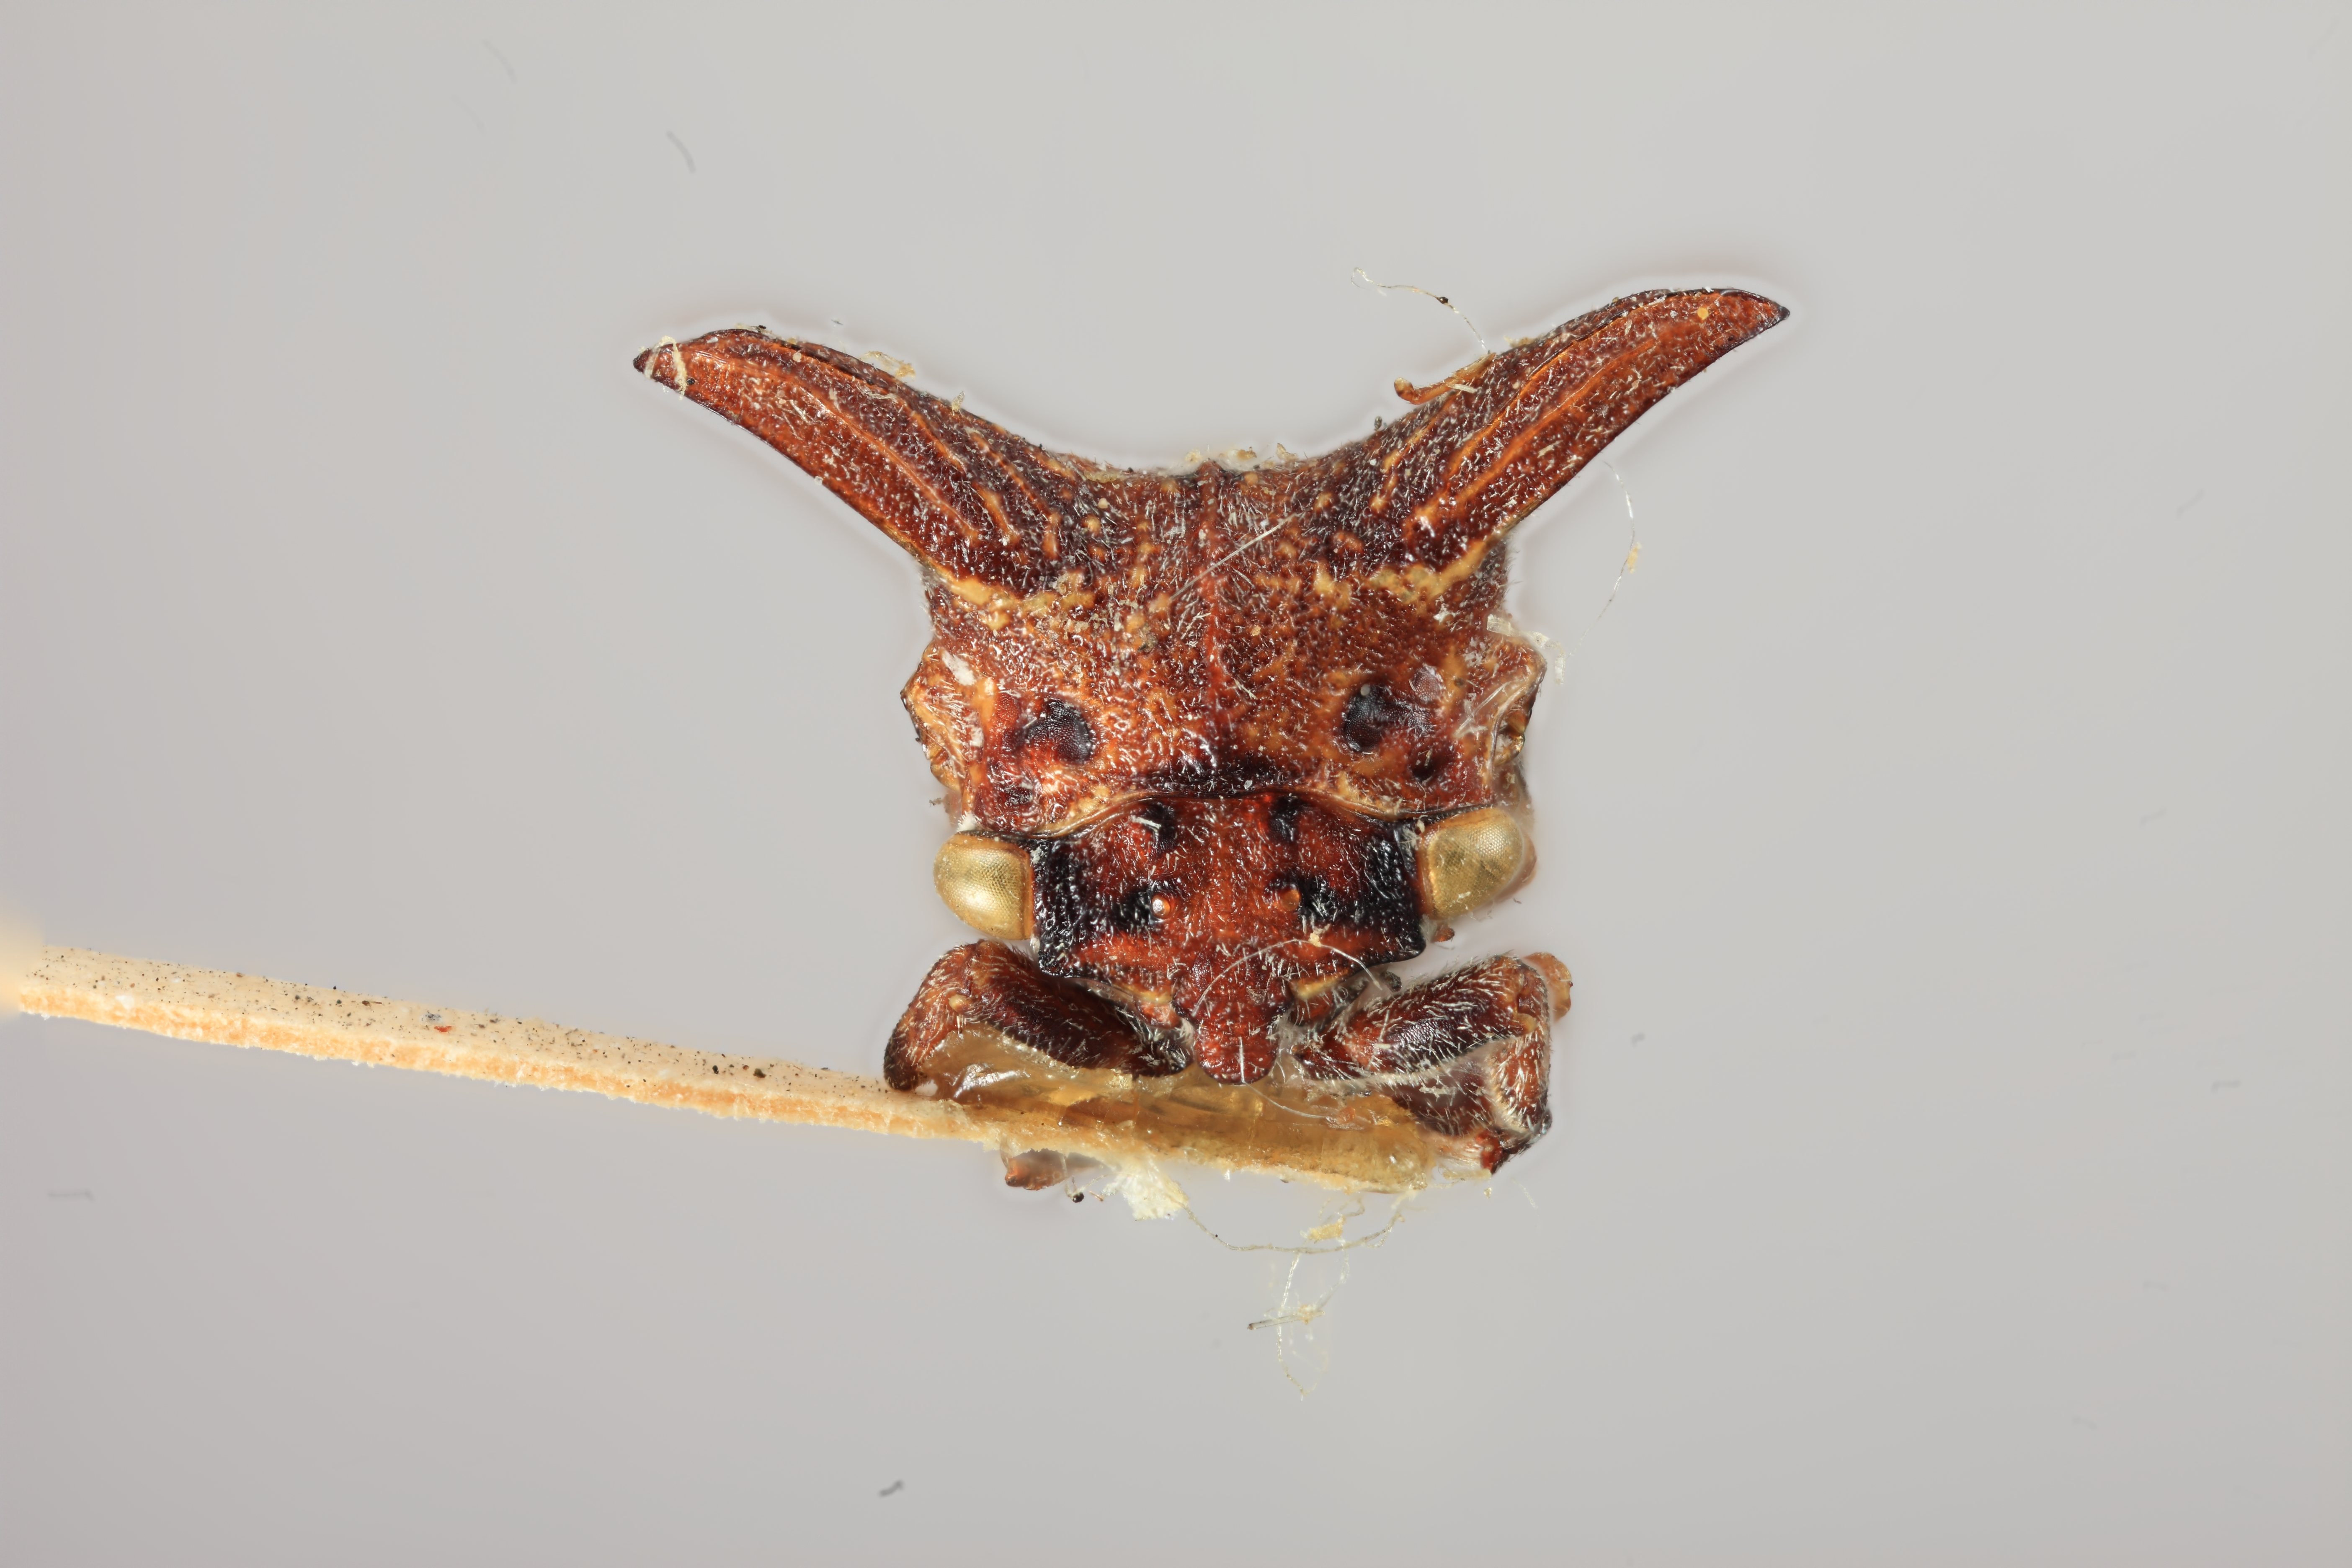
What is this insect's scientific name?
Pltycentrus taurinus
